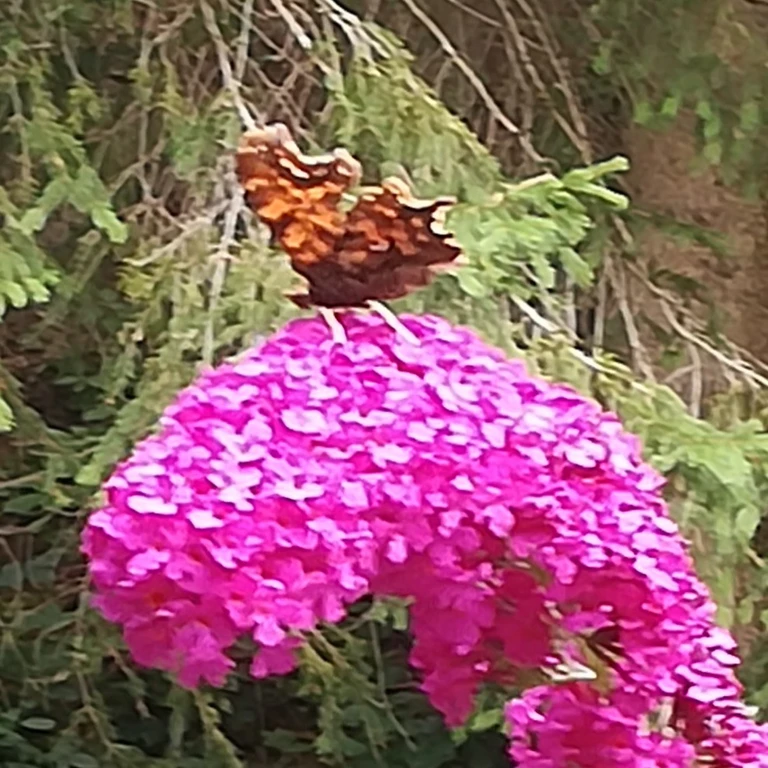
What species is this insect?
Polygonia c-album
